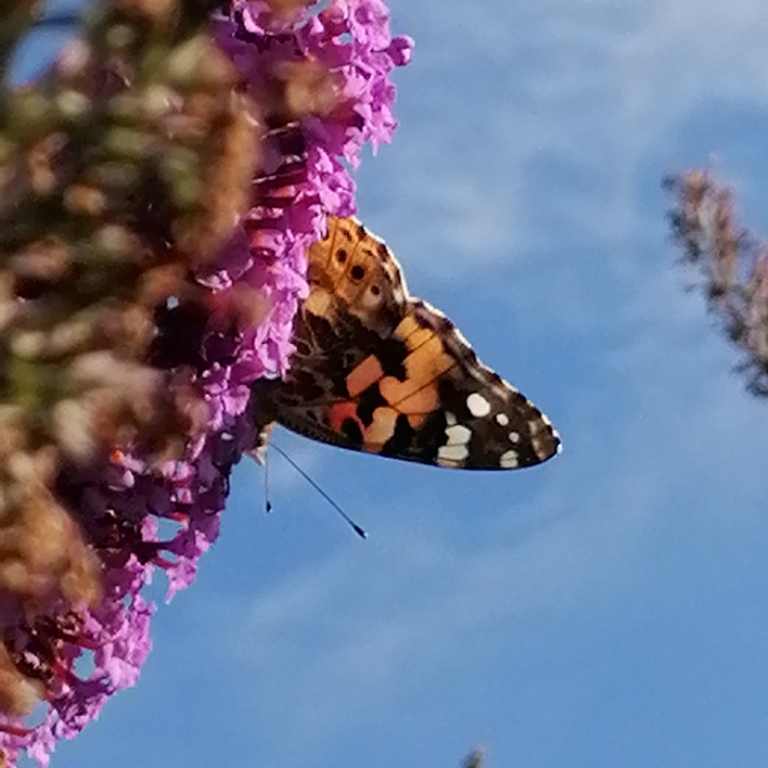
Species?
Vanessa cardui
